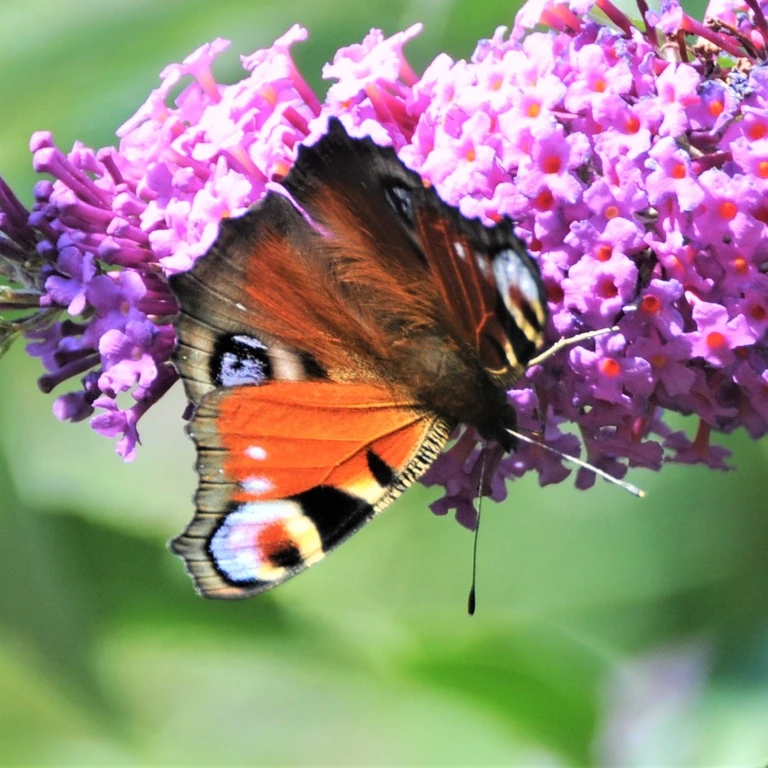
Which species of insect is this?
Aglais io
